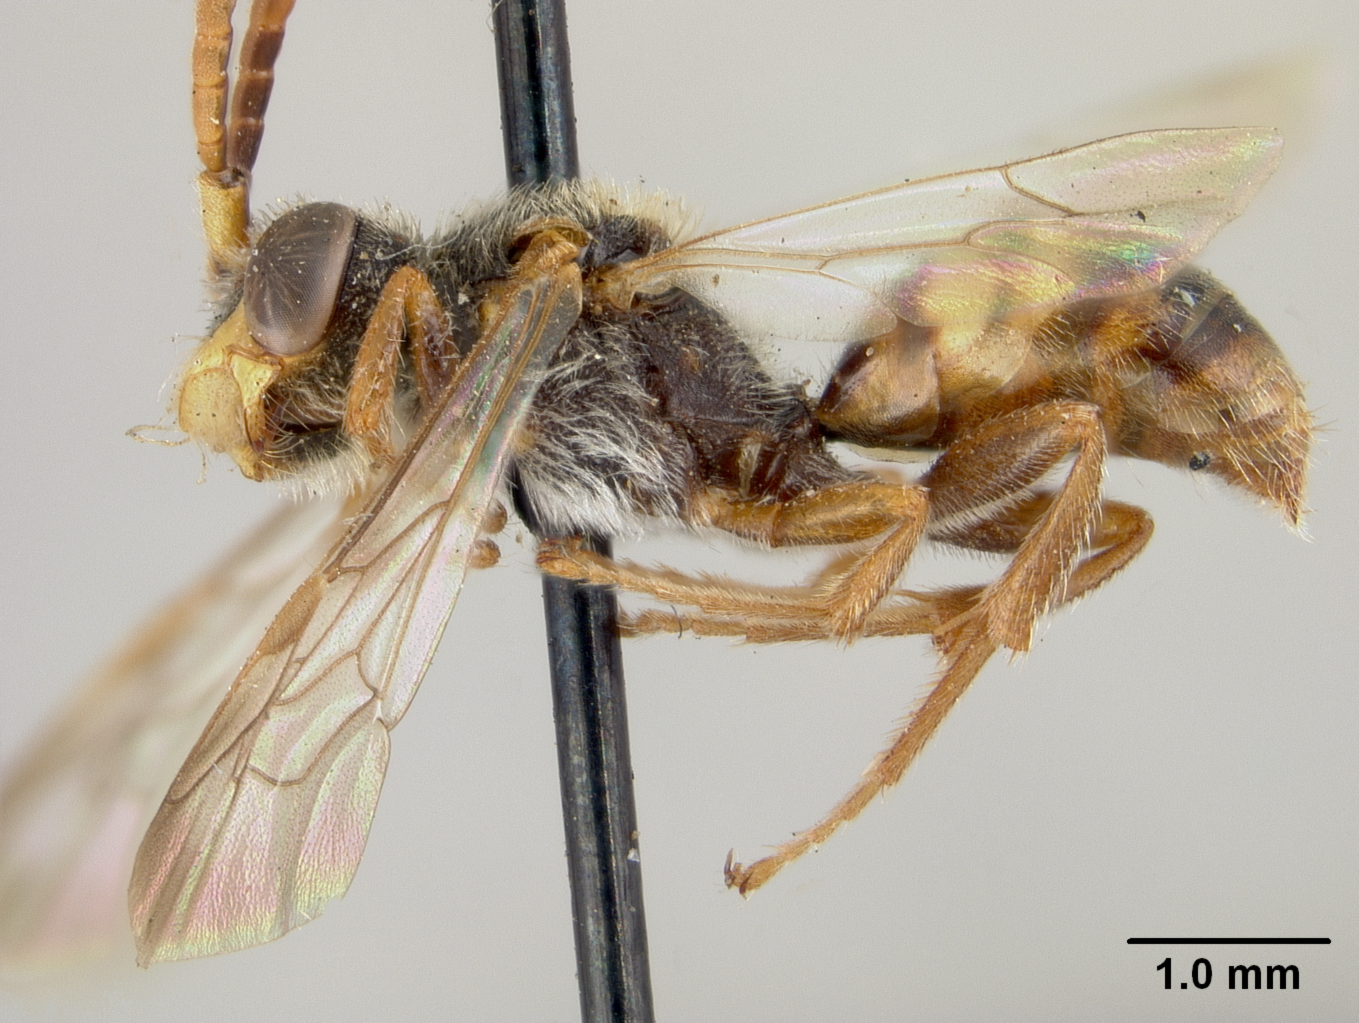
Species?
Nomada coloradella
